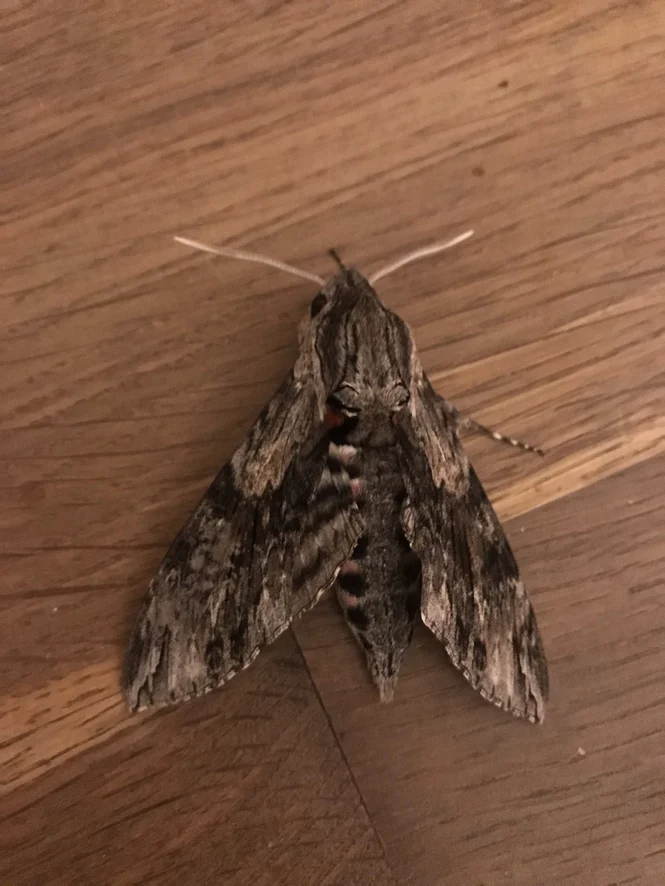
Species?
Agrius convolvuli
